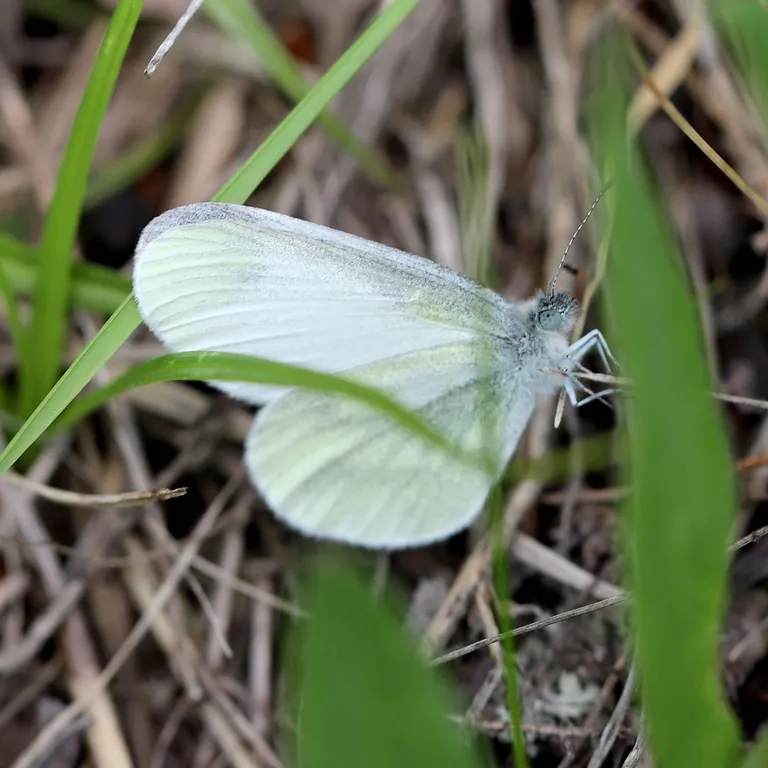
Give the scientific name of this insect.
Leptidea sinapis/juvernica
